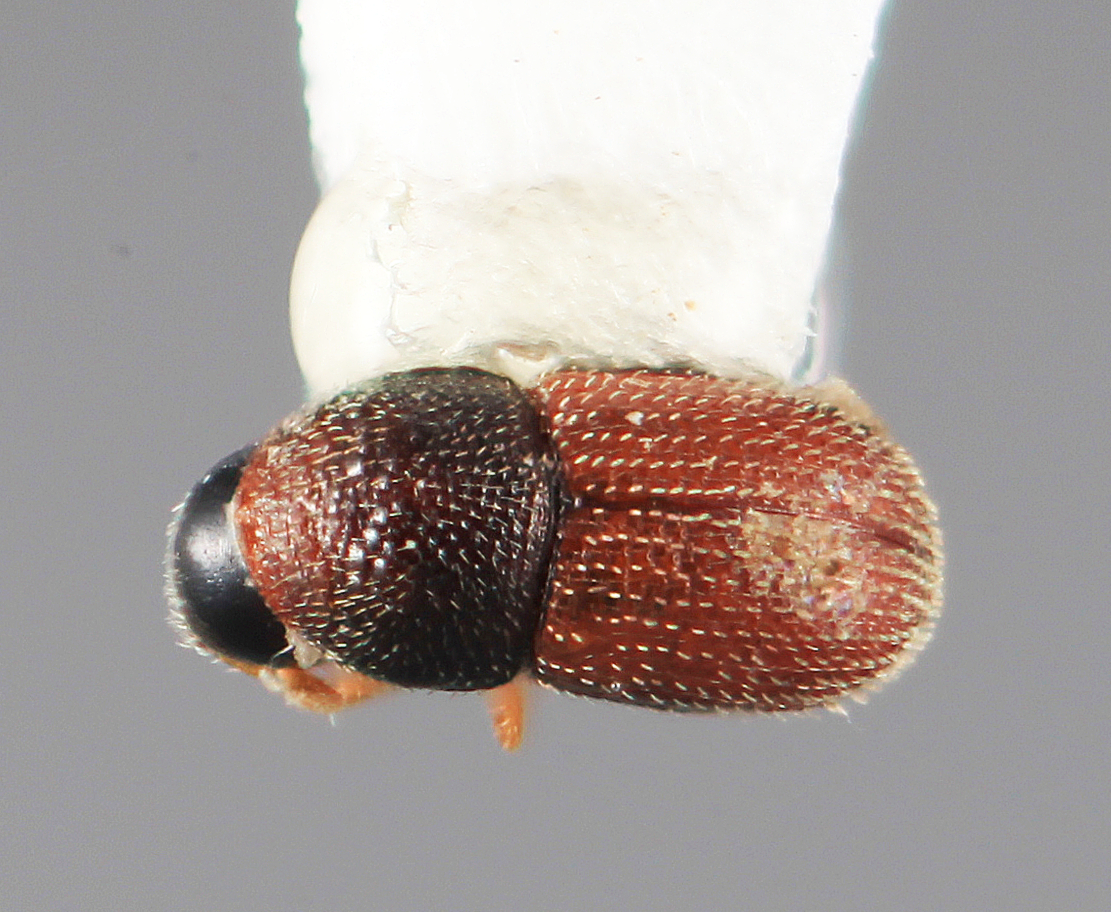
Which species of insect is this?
Cryphalogenes exiguus
